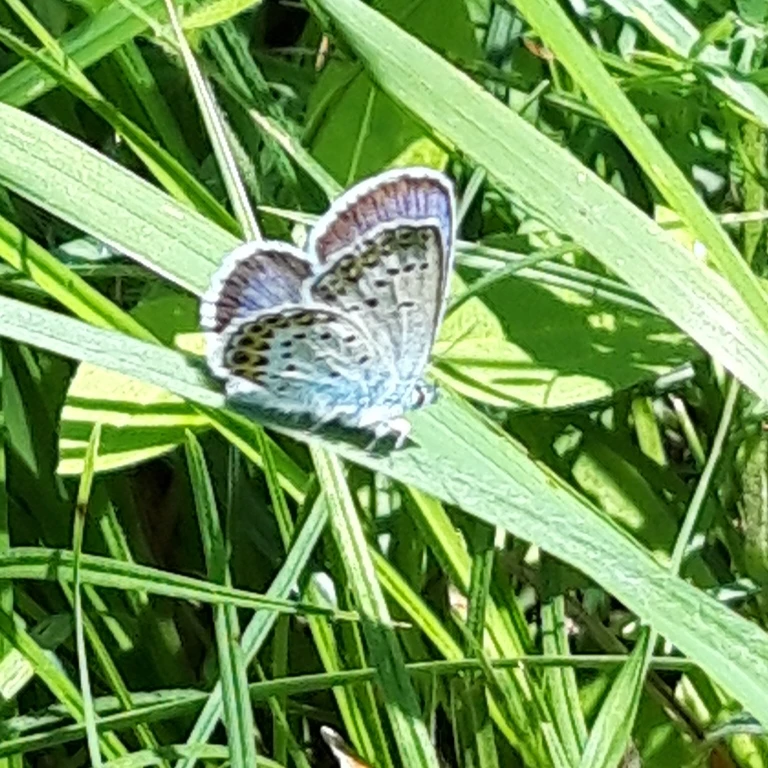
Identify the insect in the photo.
Plebejus argus
